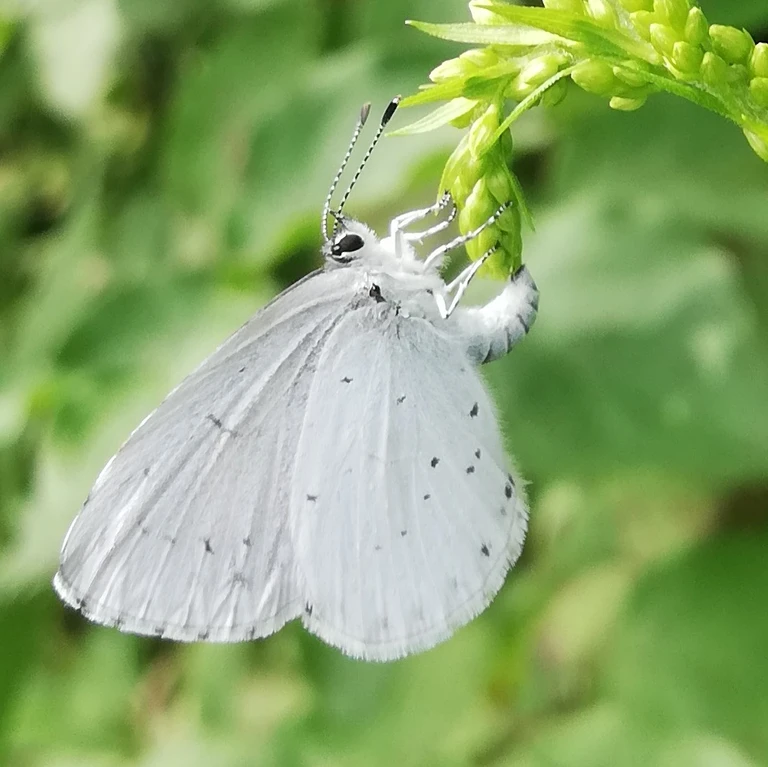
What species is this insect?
Celastrina argiolus
